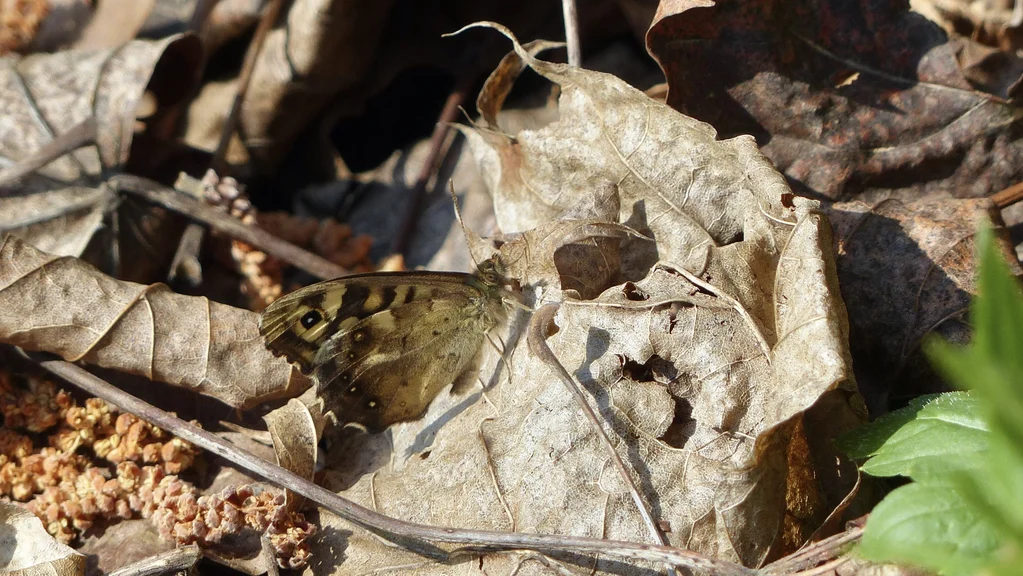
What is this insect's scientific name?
Pararge aegeria
